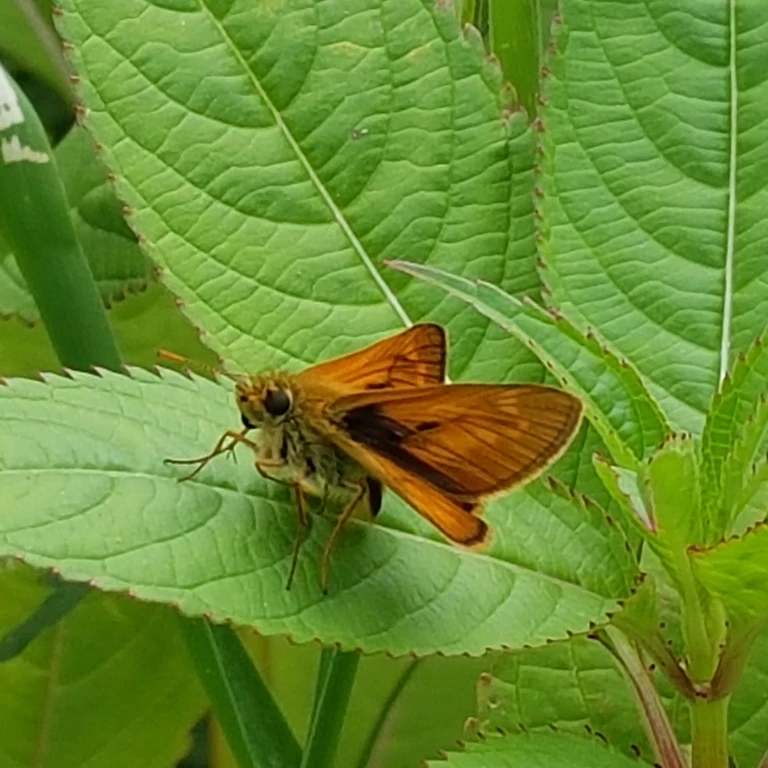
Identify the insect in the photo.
Thymelicus sylvestris
